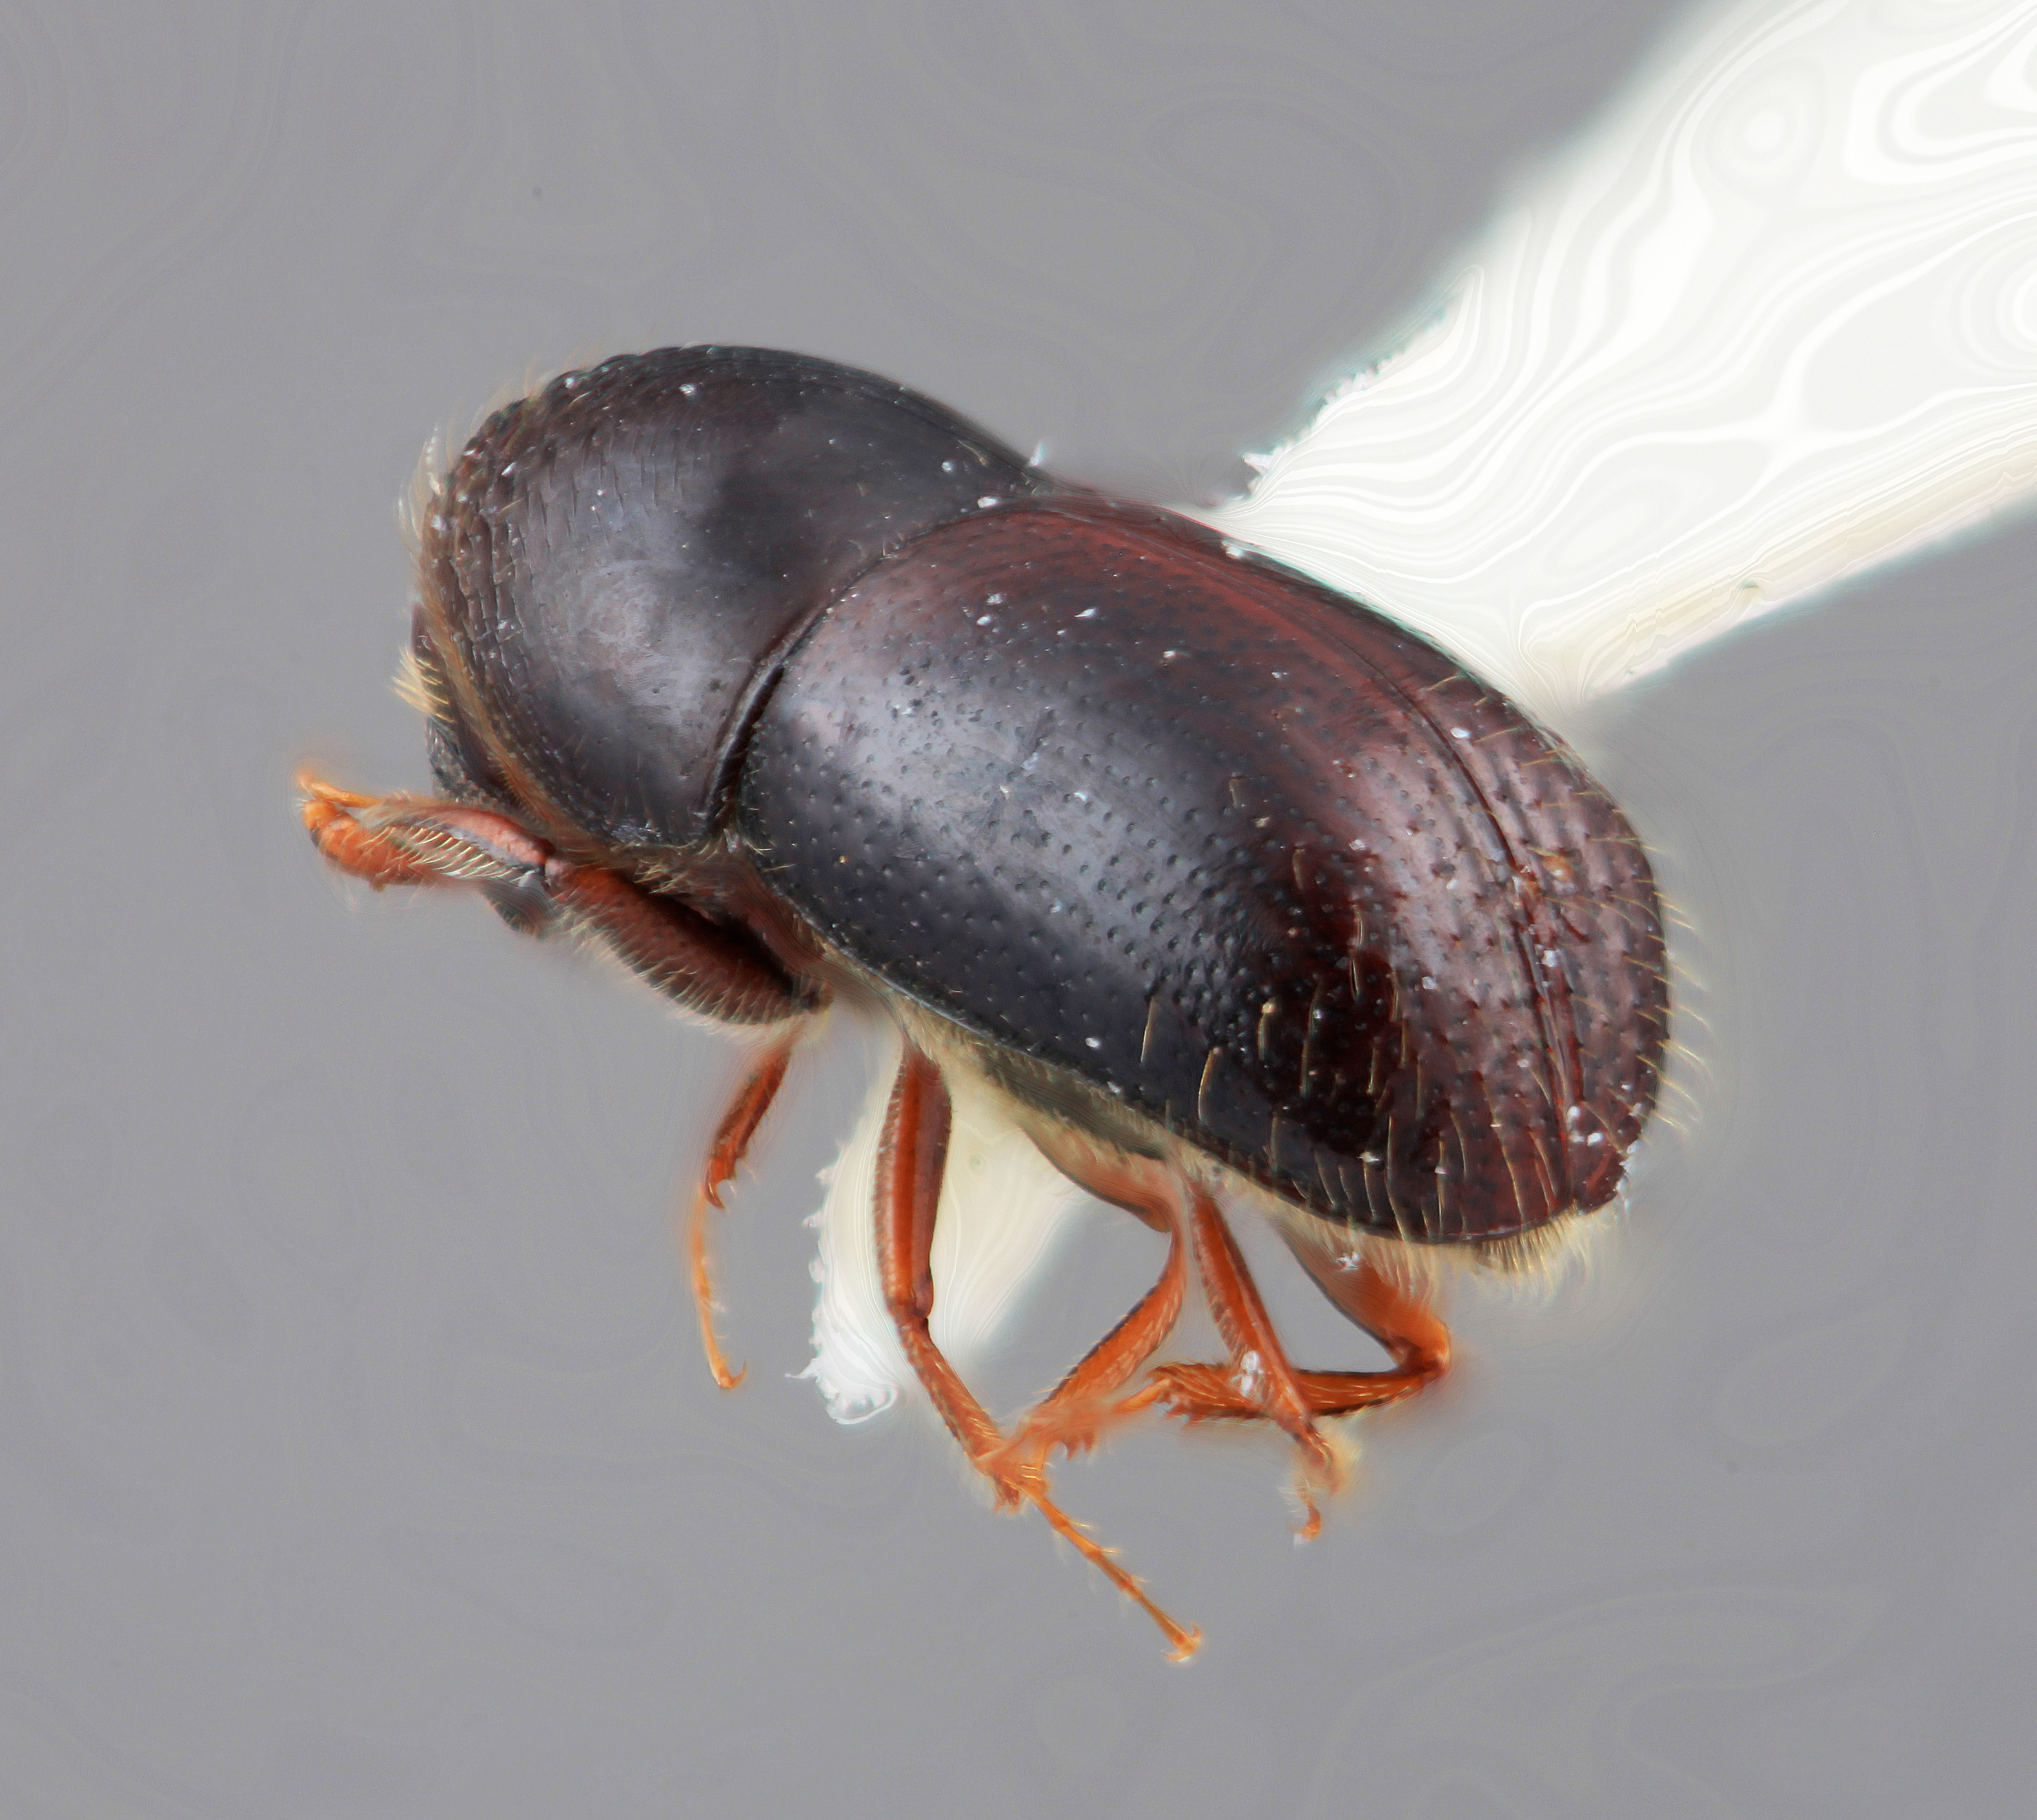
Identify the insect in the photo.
Corthylus consimilis
